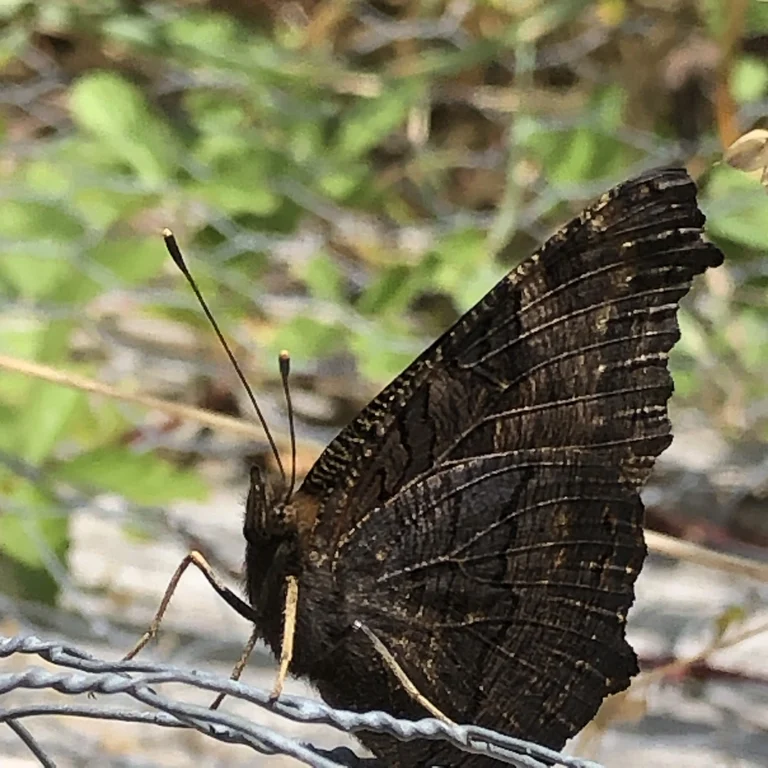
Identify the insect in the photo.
Aglais io
